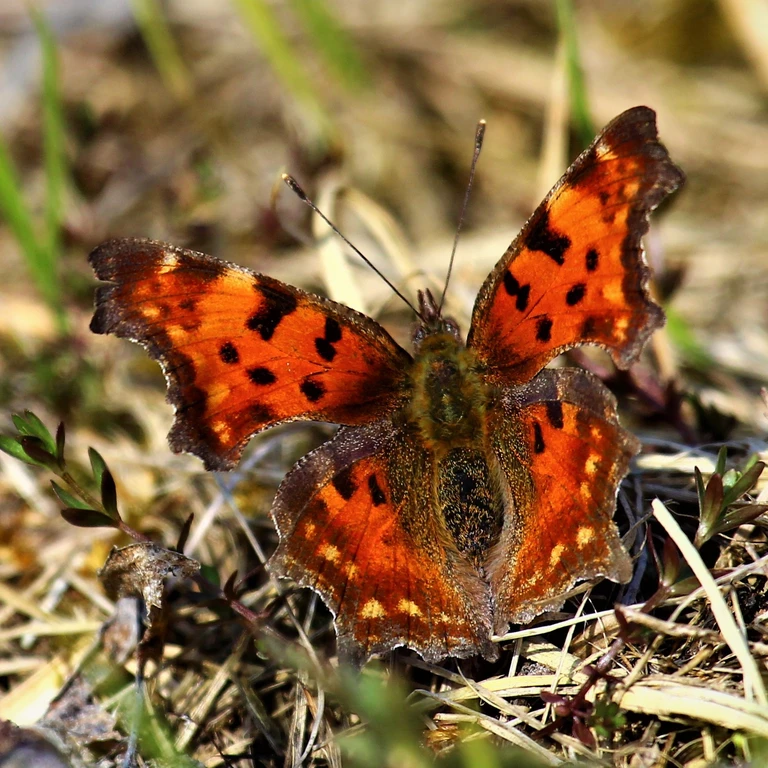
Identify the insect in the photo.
Polygonia c-album
